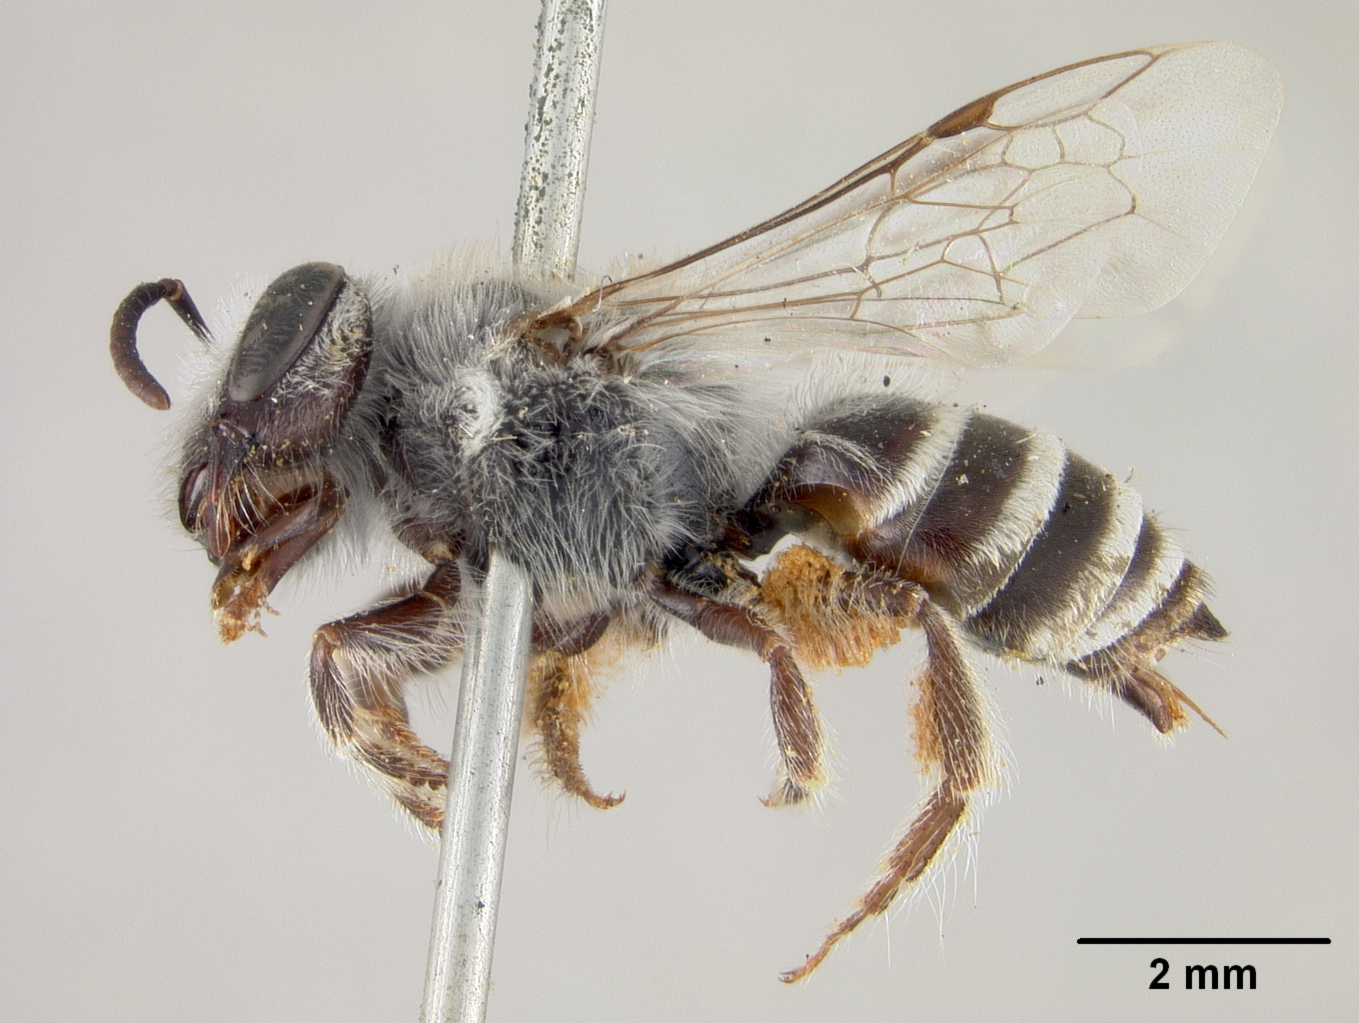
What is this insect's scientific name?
Colletes algarobiae
